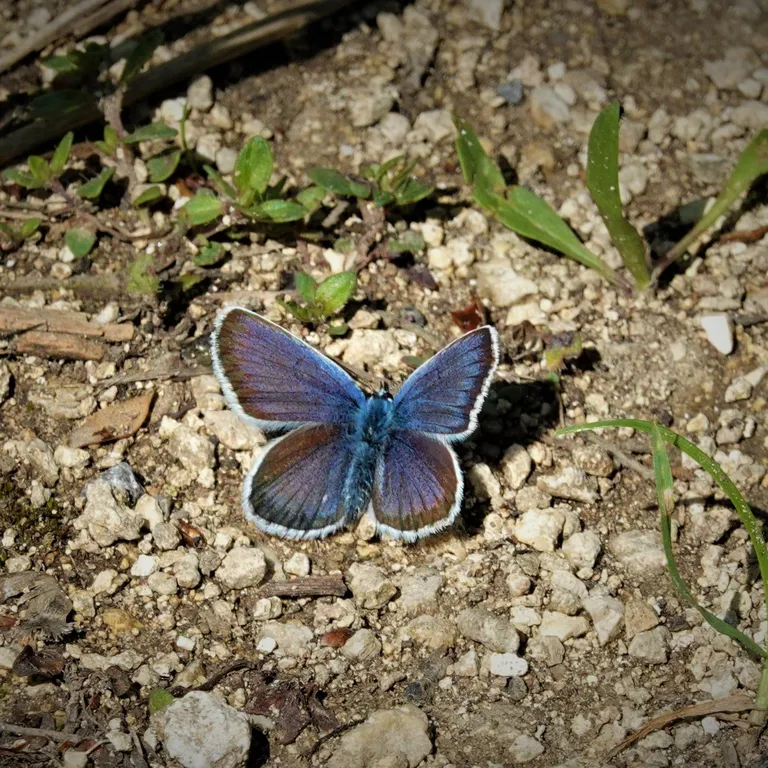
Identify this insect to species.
Plebejus argus
